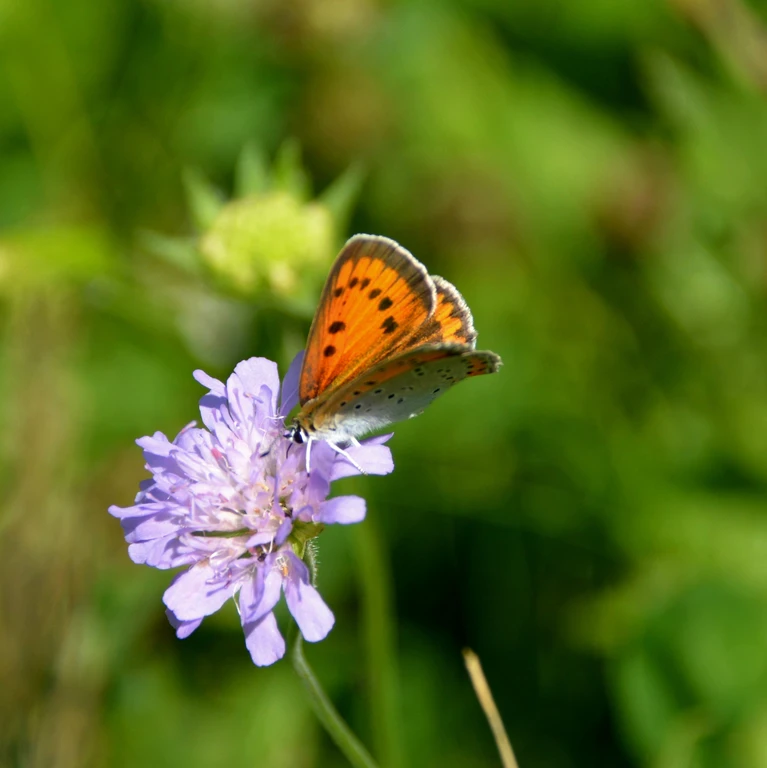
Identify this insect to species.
Lycaena dispar
